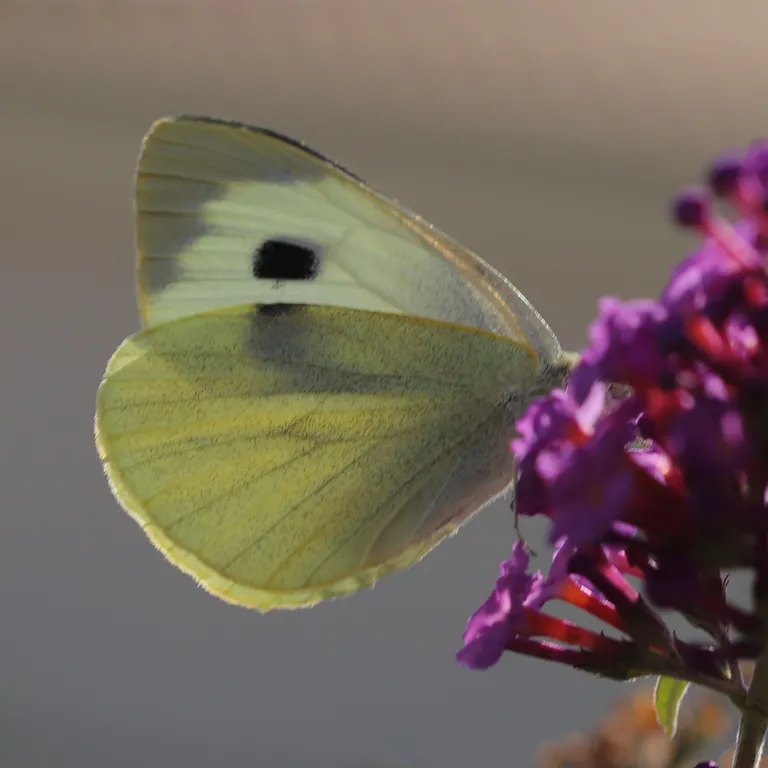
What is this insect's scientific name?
Pieris brassicae
